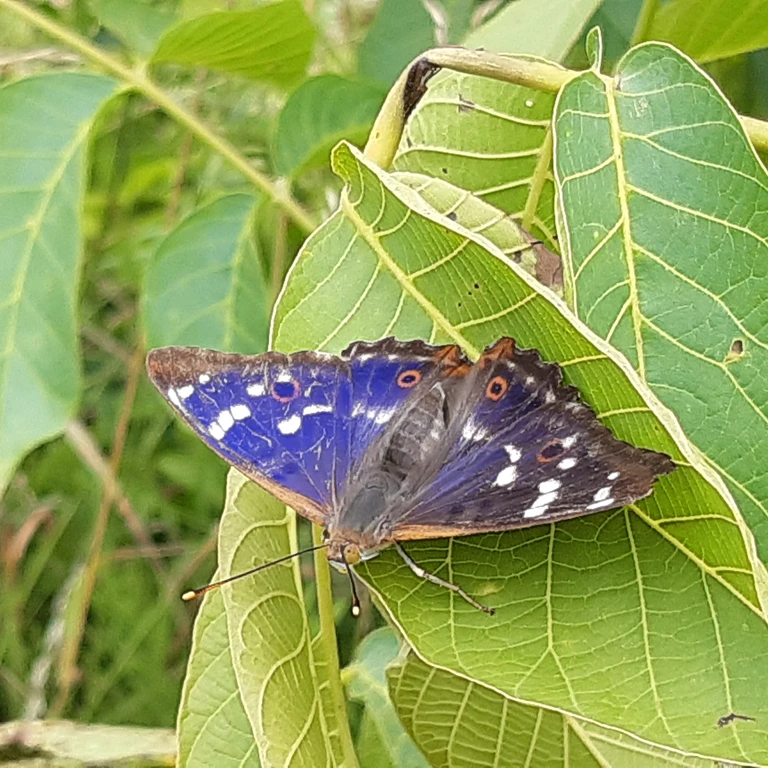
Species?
Apatura ilia
